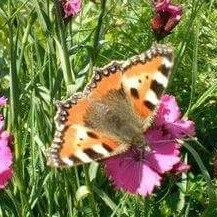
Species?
Aglais urticae
